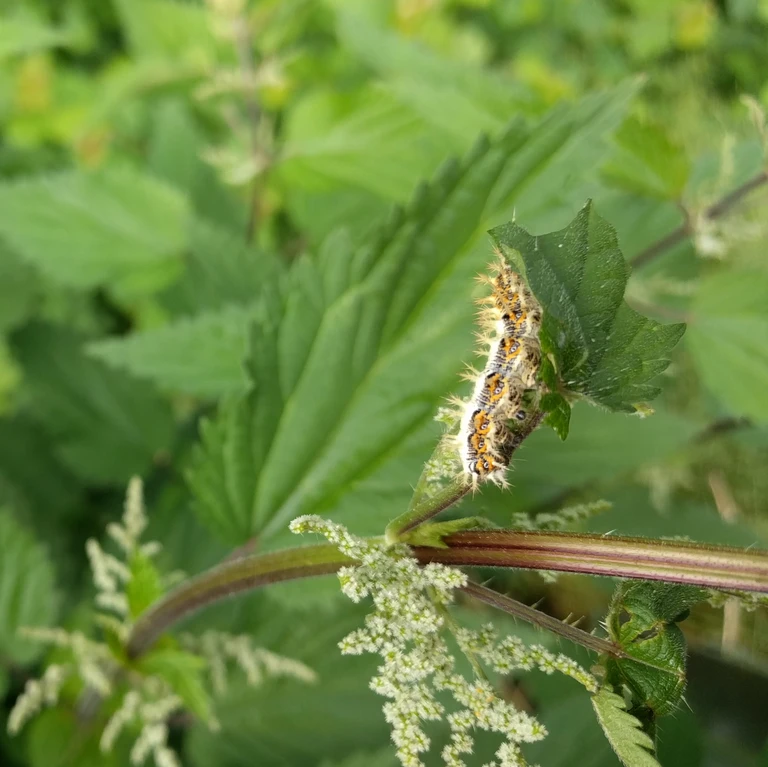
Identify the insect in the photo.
Polygonia c-album
